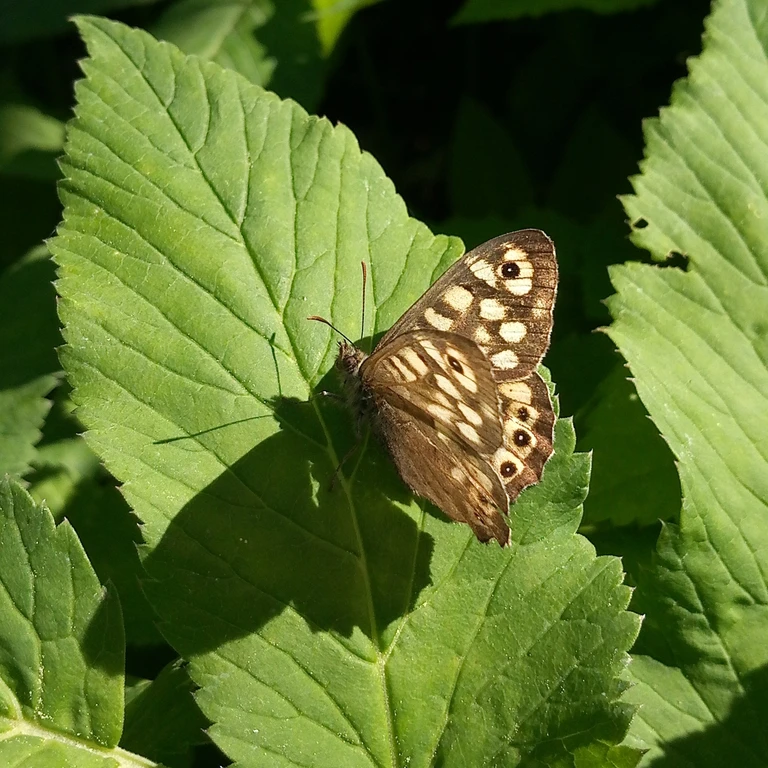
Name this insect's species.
Pararge aegeria
